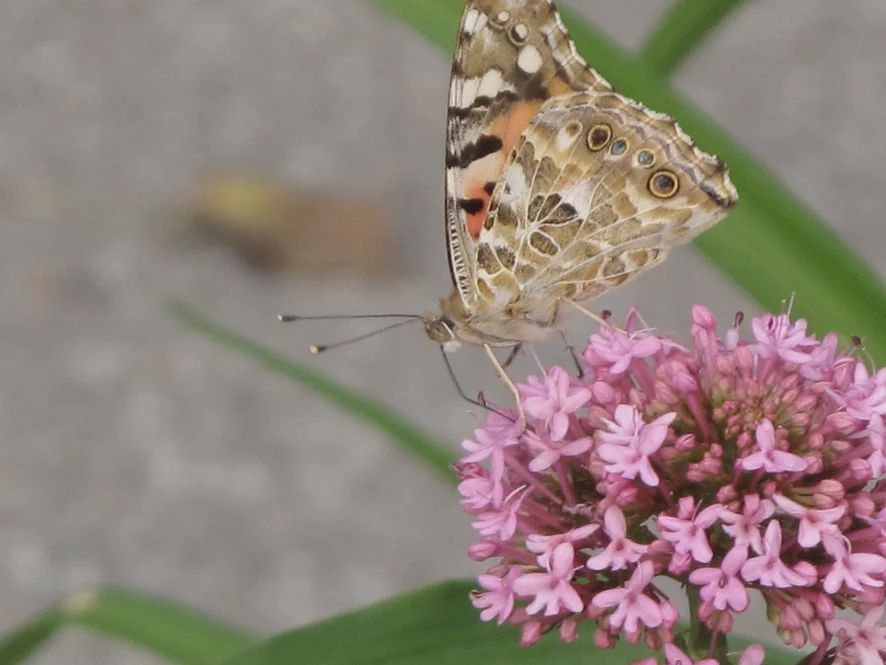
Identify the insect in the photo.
Vanessa cardui
